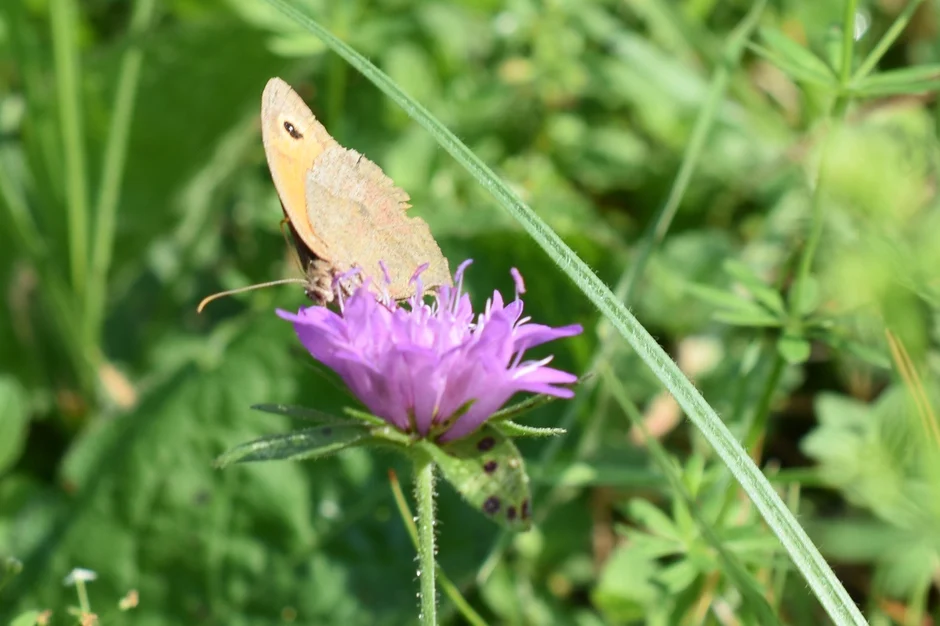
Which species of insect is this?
Maniola jurtina
